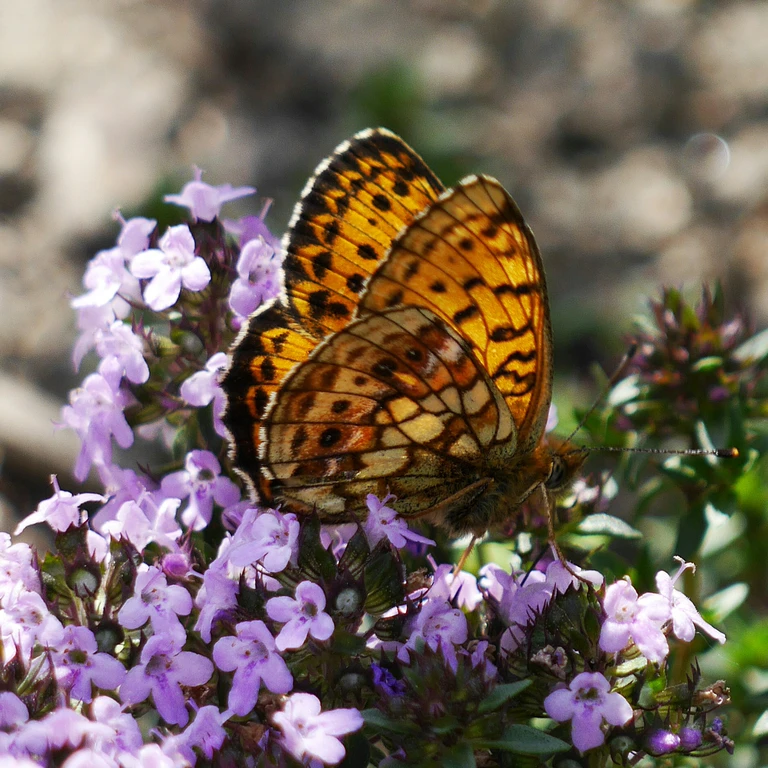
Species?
Brenthis ino
